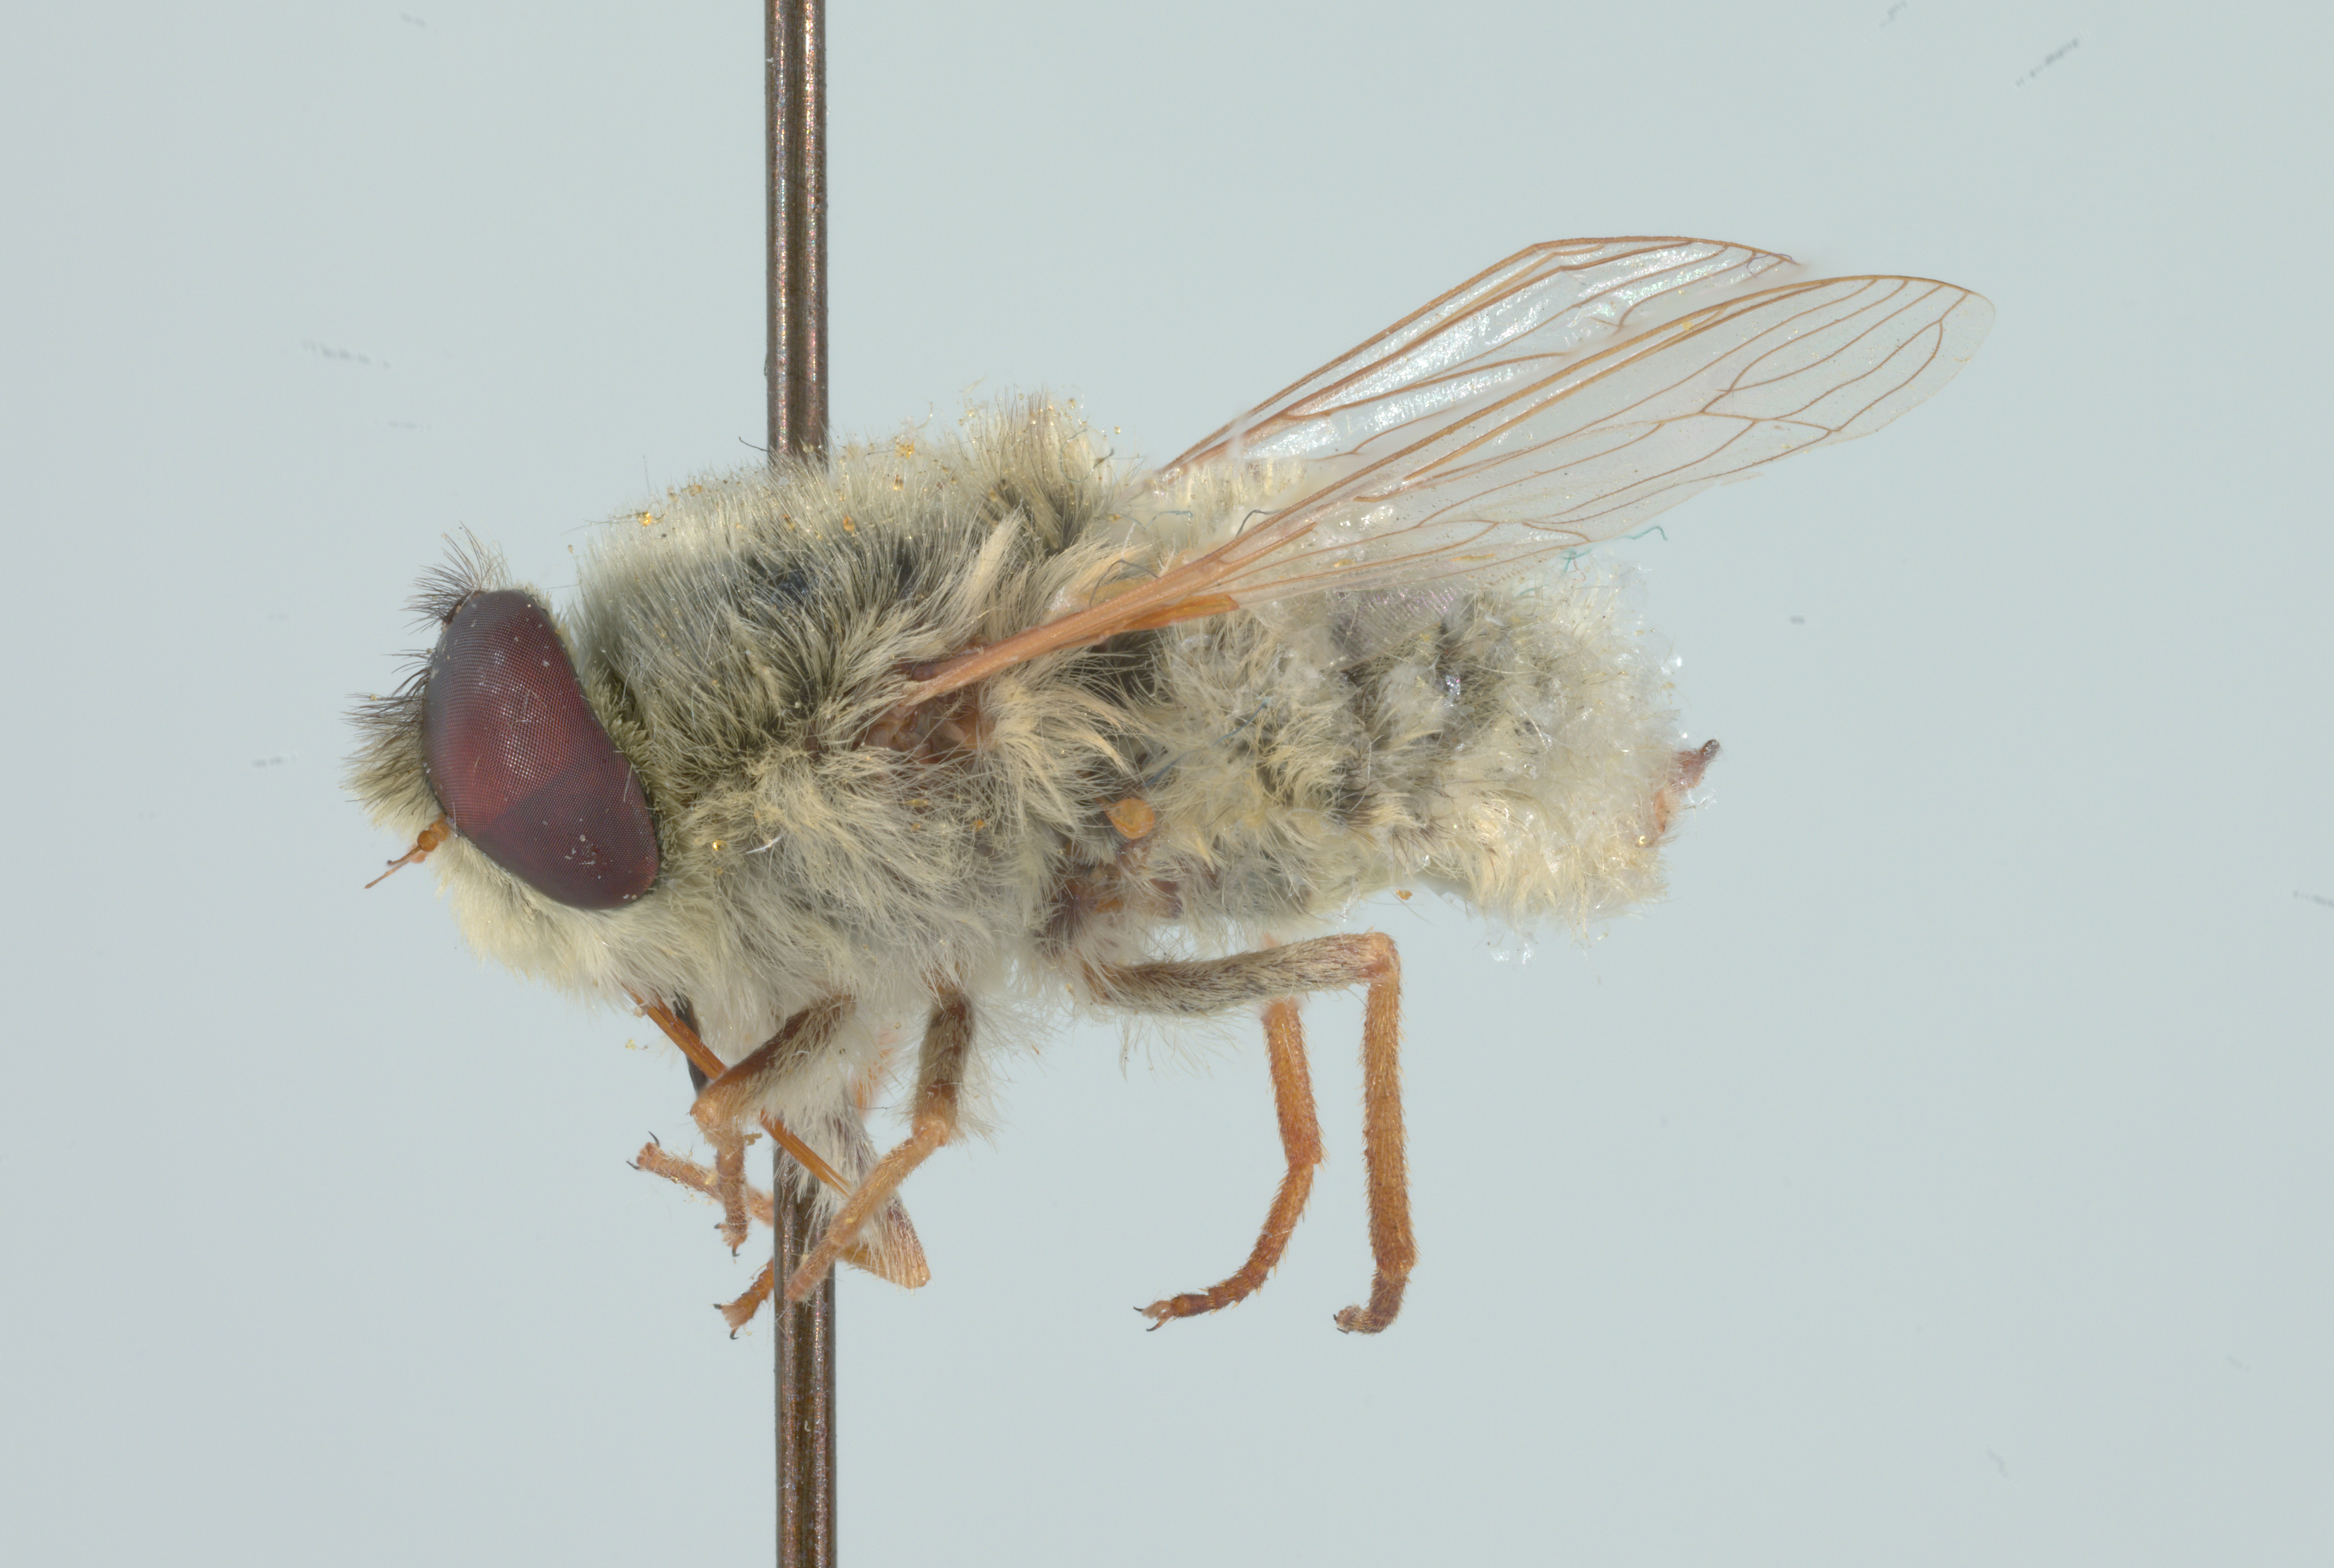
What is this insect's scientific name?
Neorhynchocephalus sackenii
